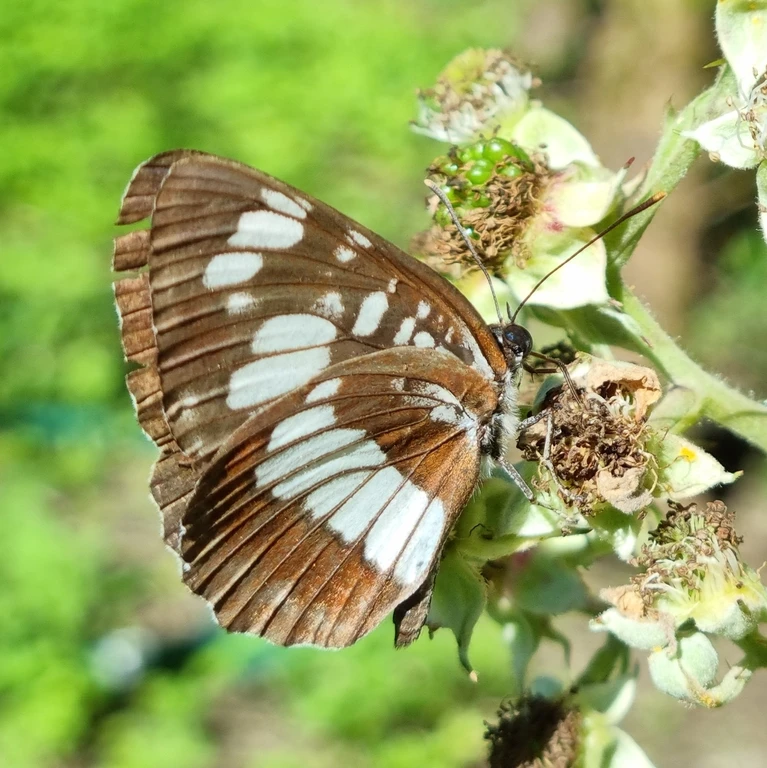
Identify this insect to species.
Neptis rivularis
